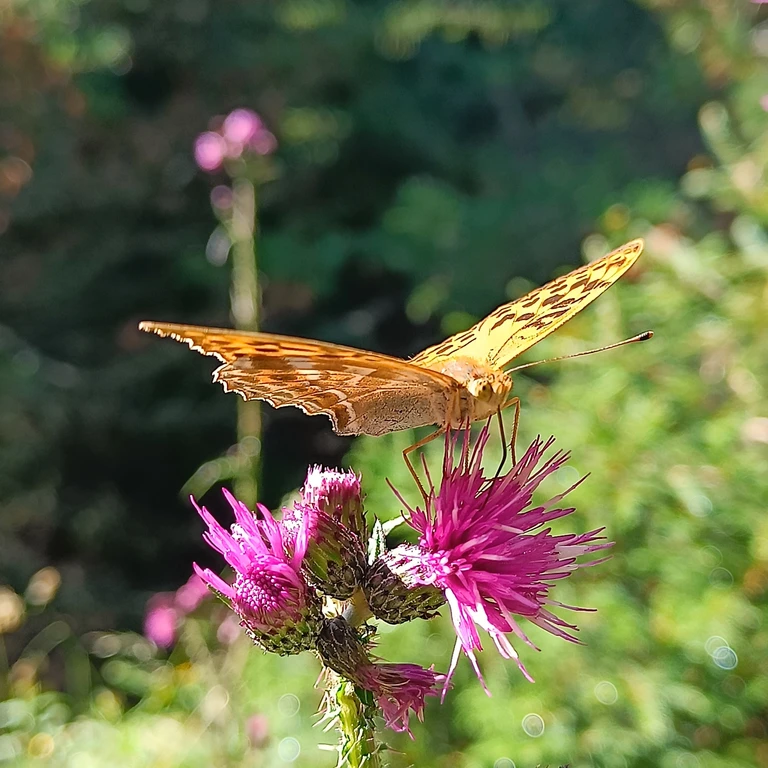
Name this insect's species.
Argynnis paphia
